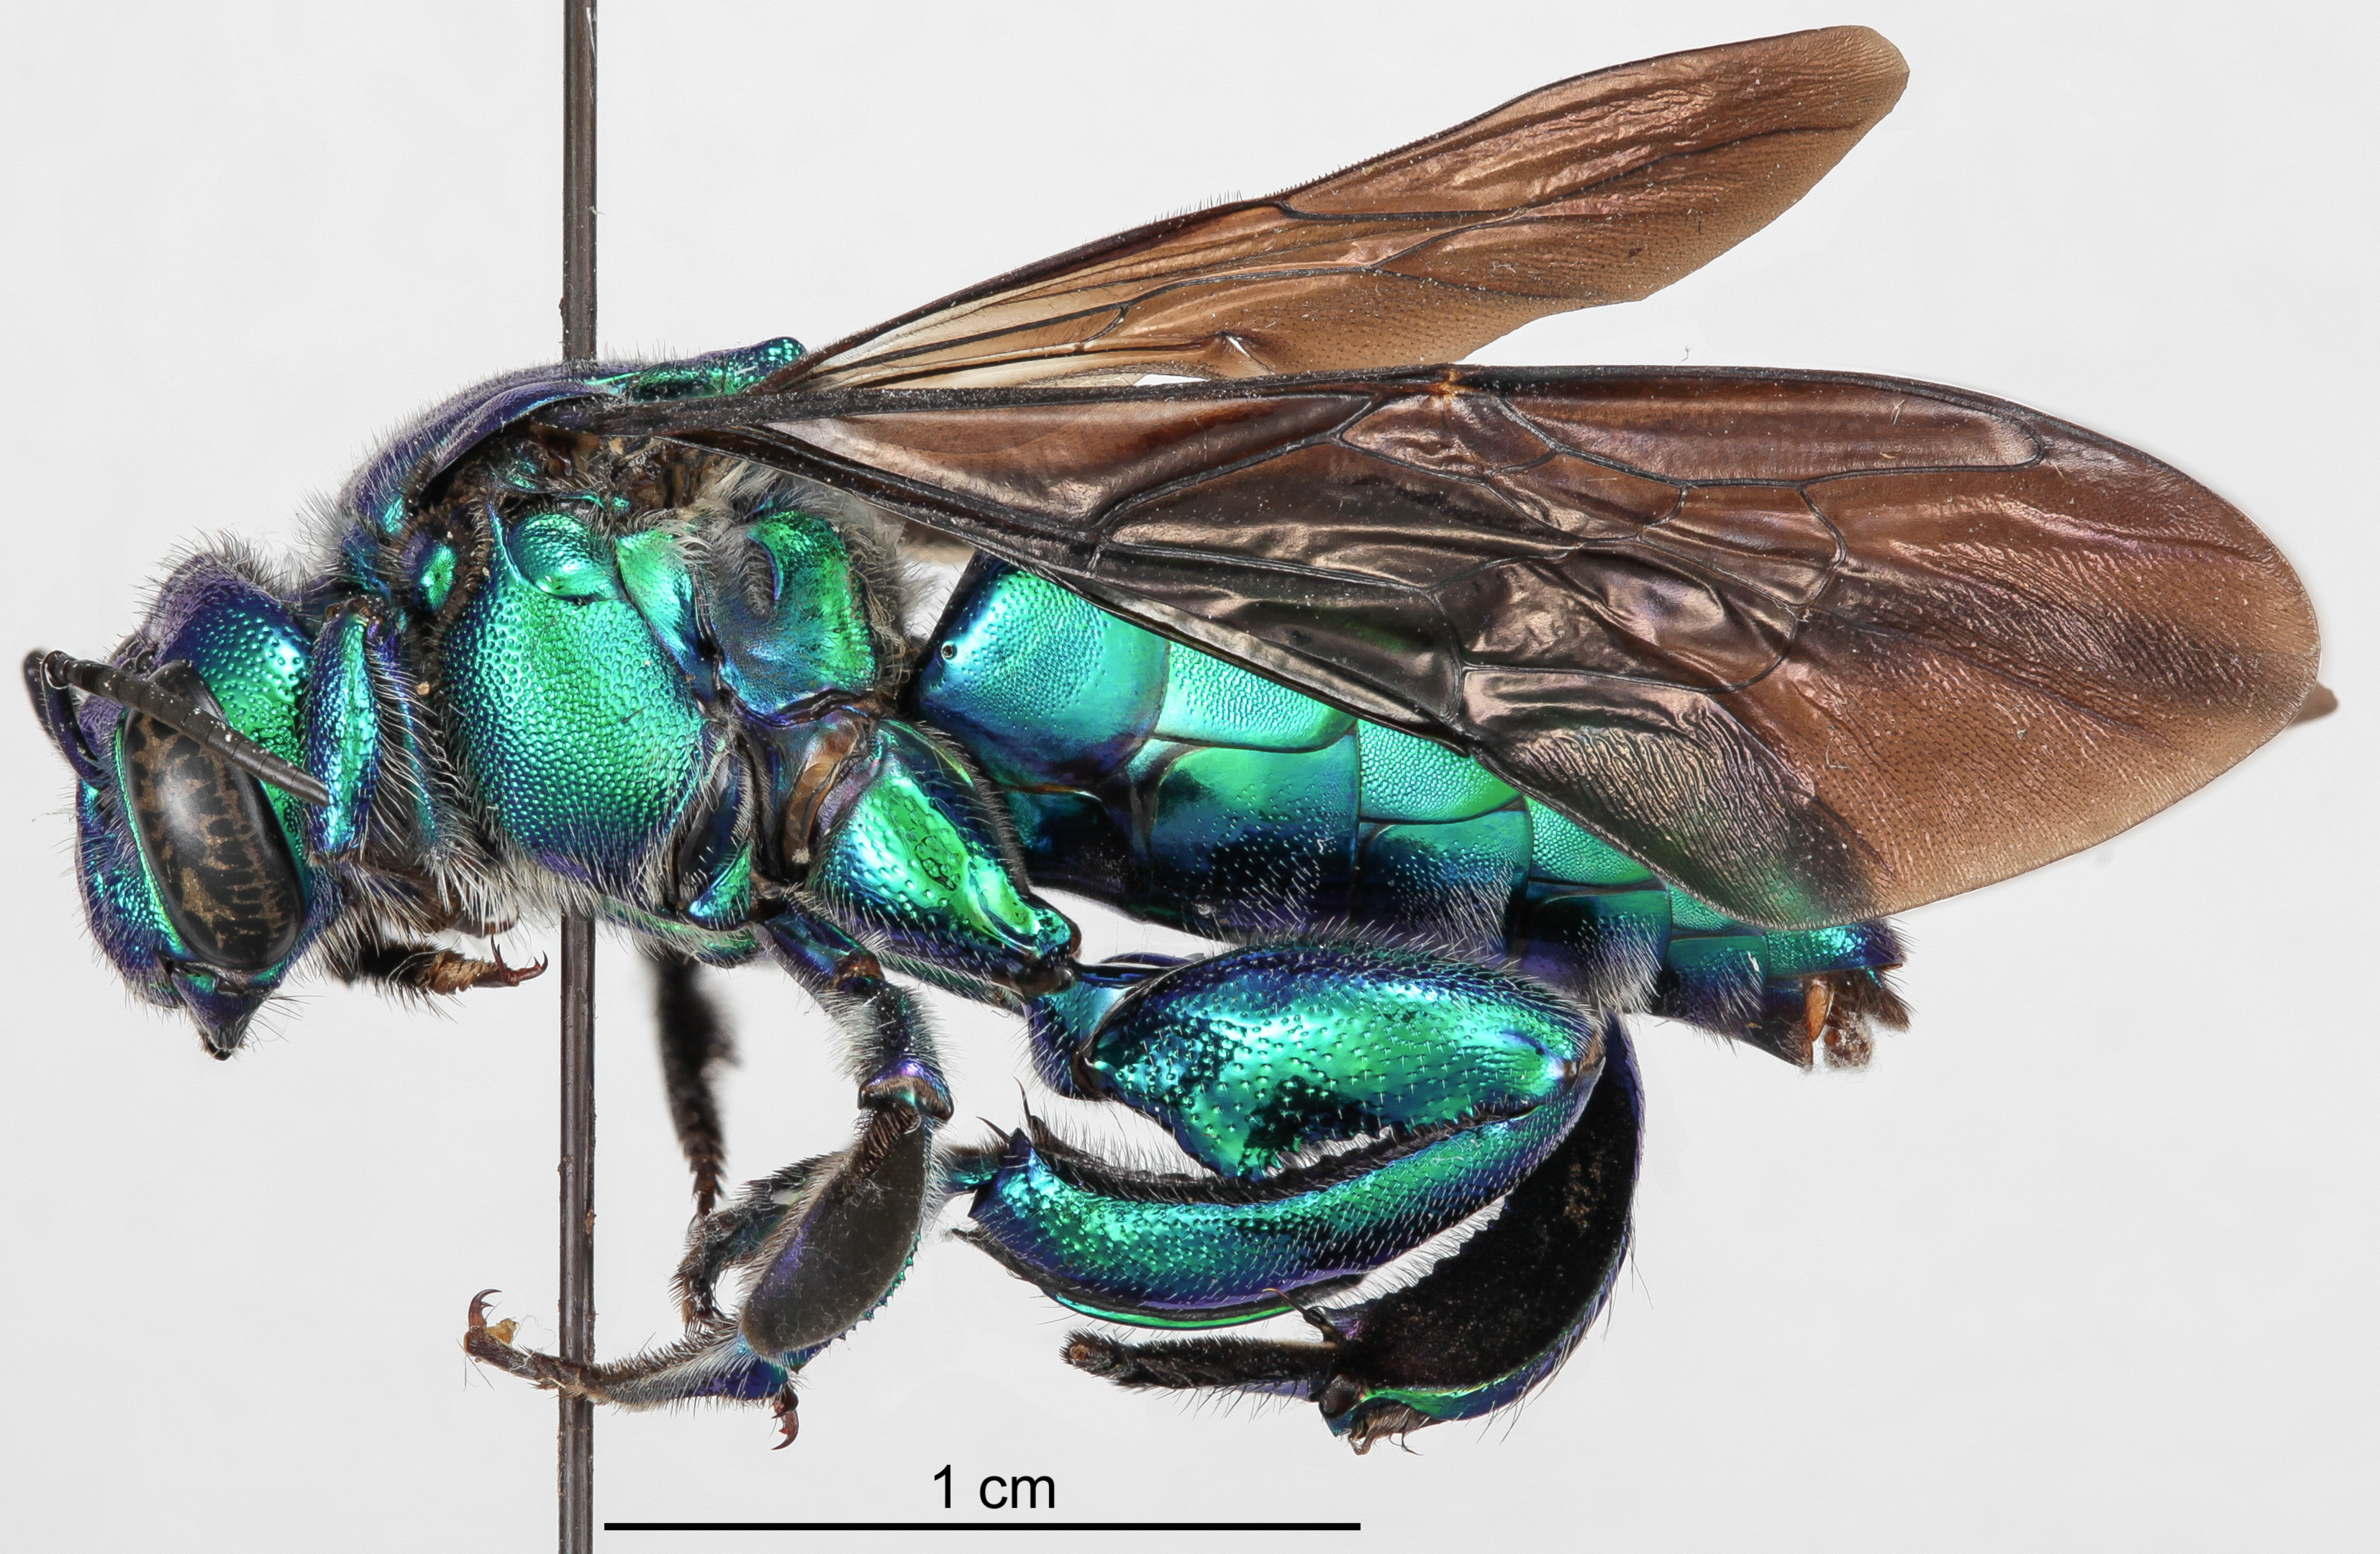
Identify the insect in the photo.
Exaerete trochanterica
